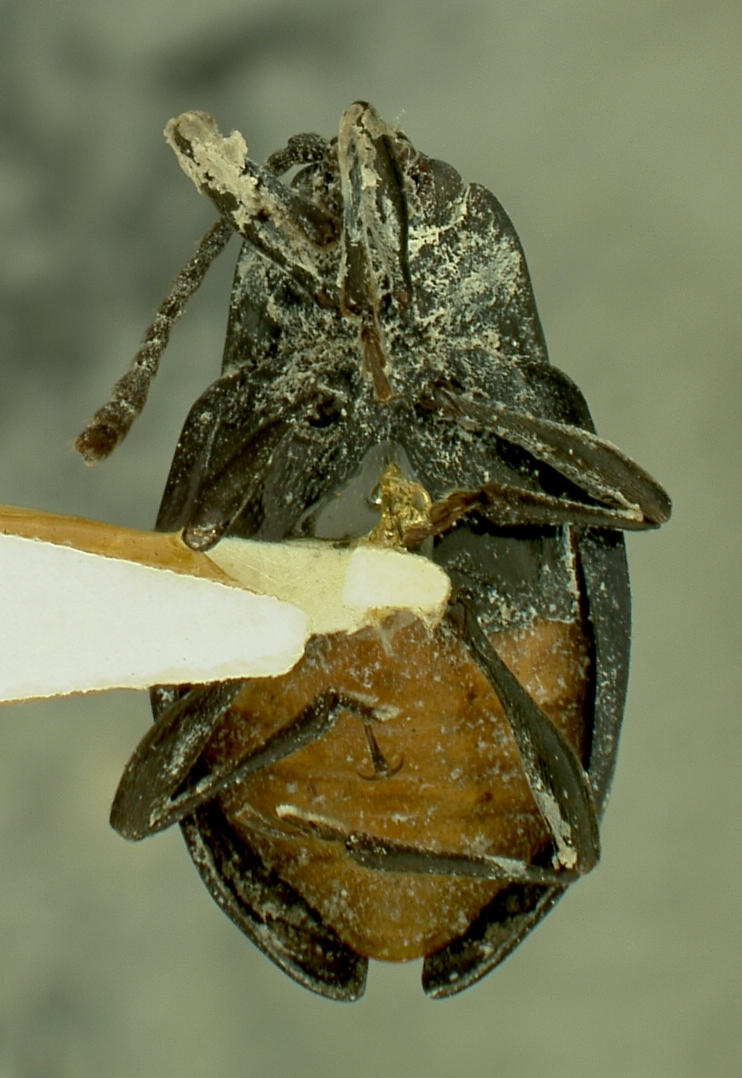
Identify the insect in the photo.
Mycetina cyanescens
